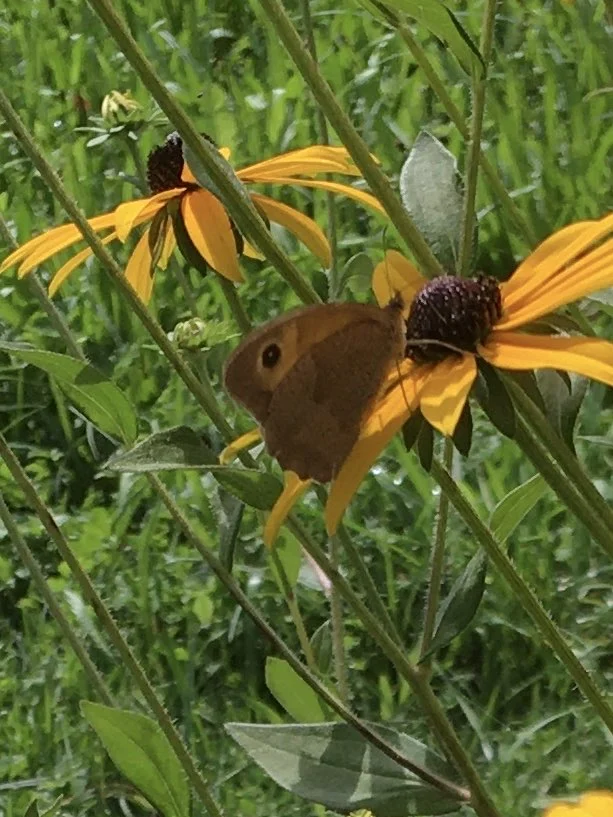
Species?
Maniola jurtina
